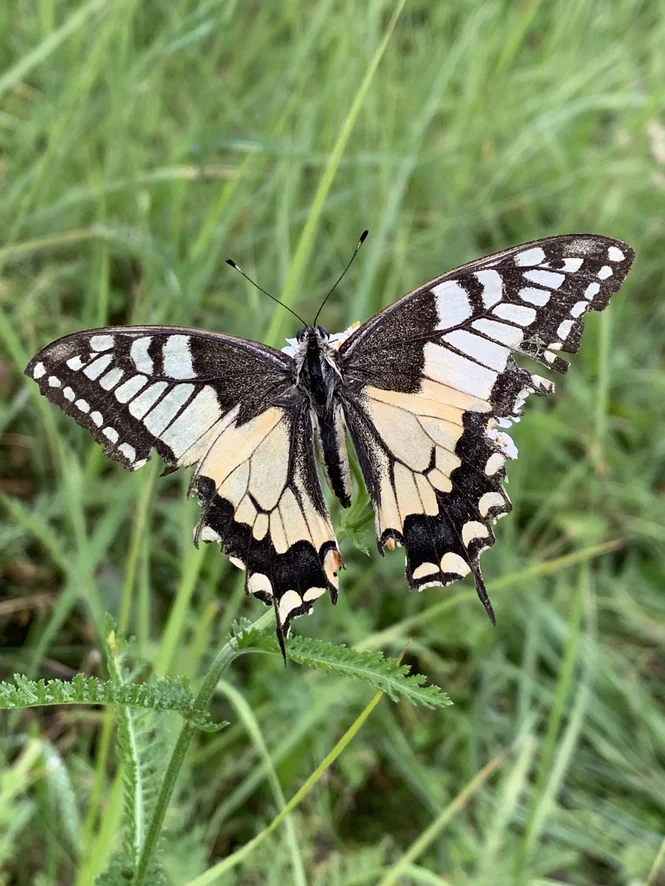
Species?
Papilio machaon
